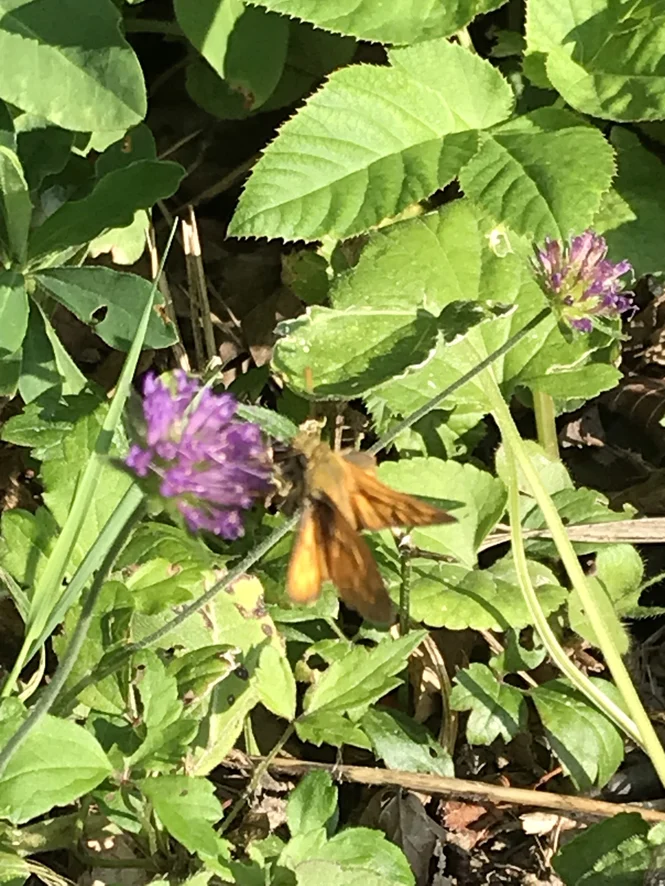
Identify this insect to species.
Ochlodes sylvanus (also Ochlodes venata)
